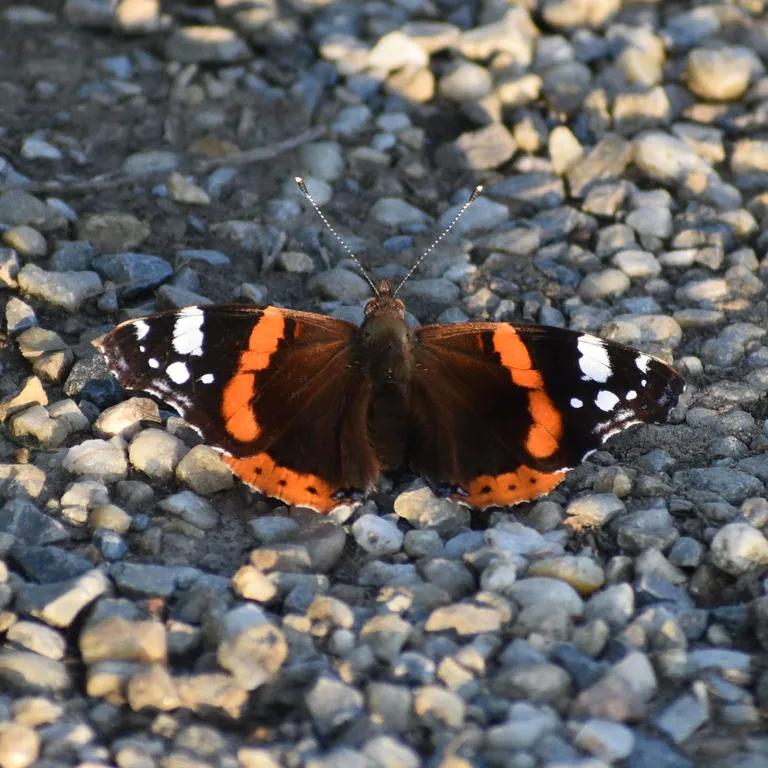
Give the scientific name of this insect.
Vanessa atalanta
